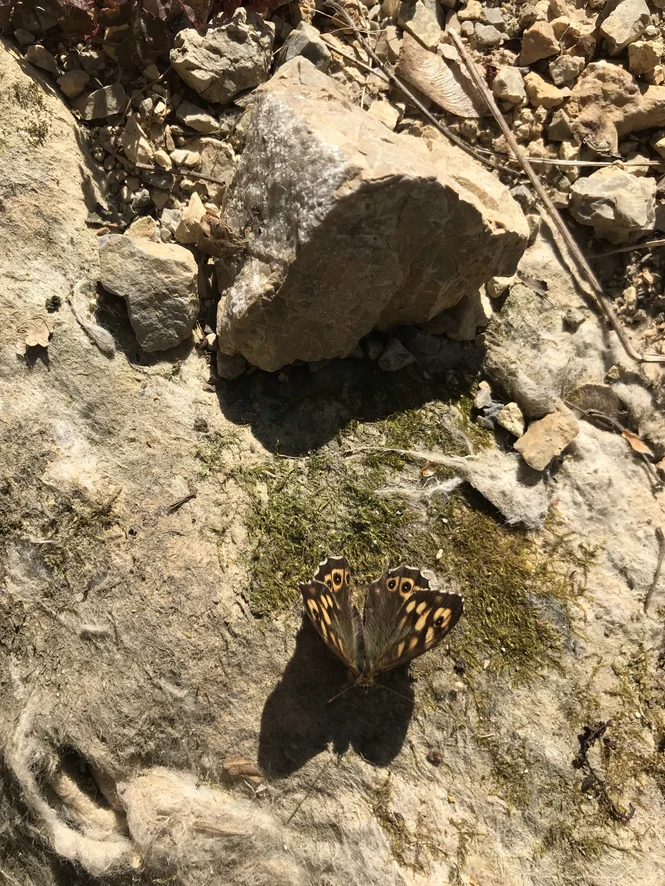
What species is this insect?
Pararge aegeria
